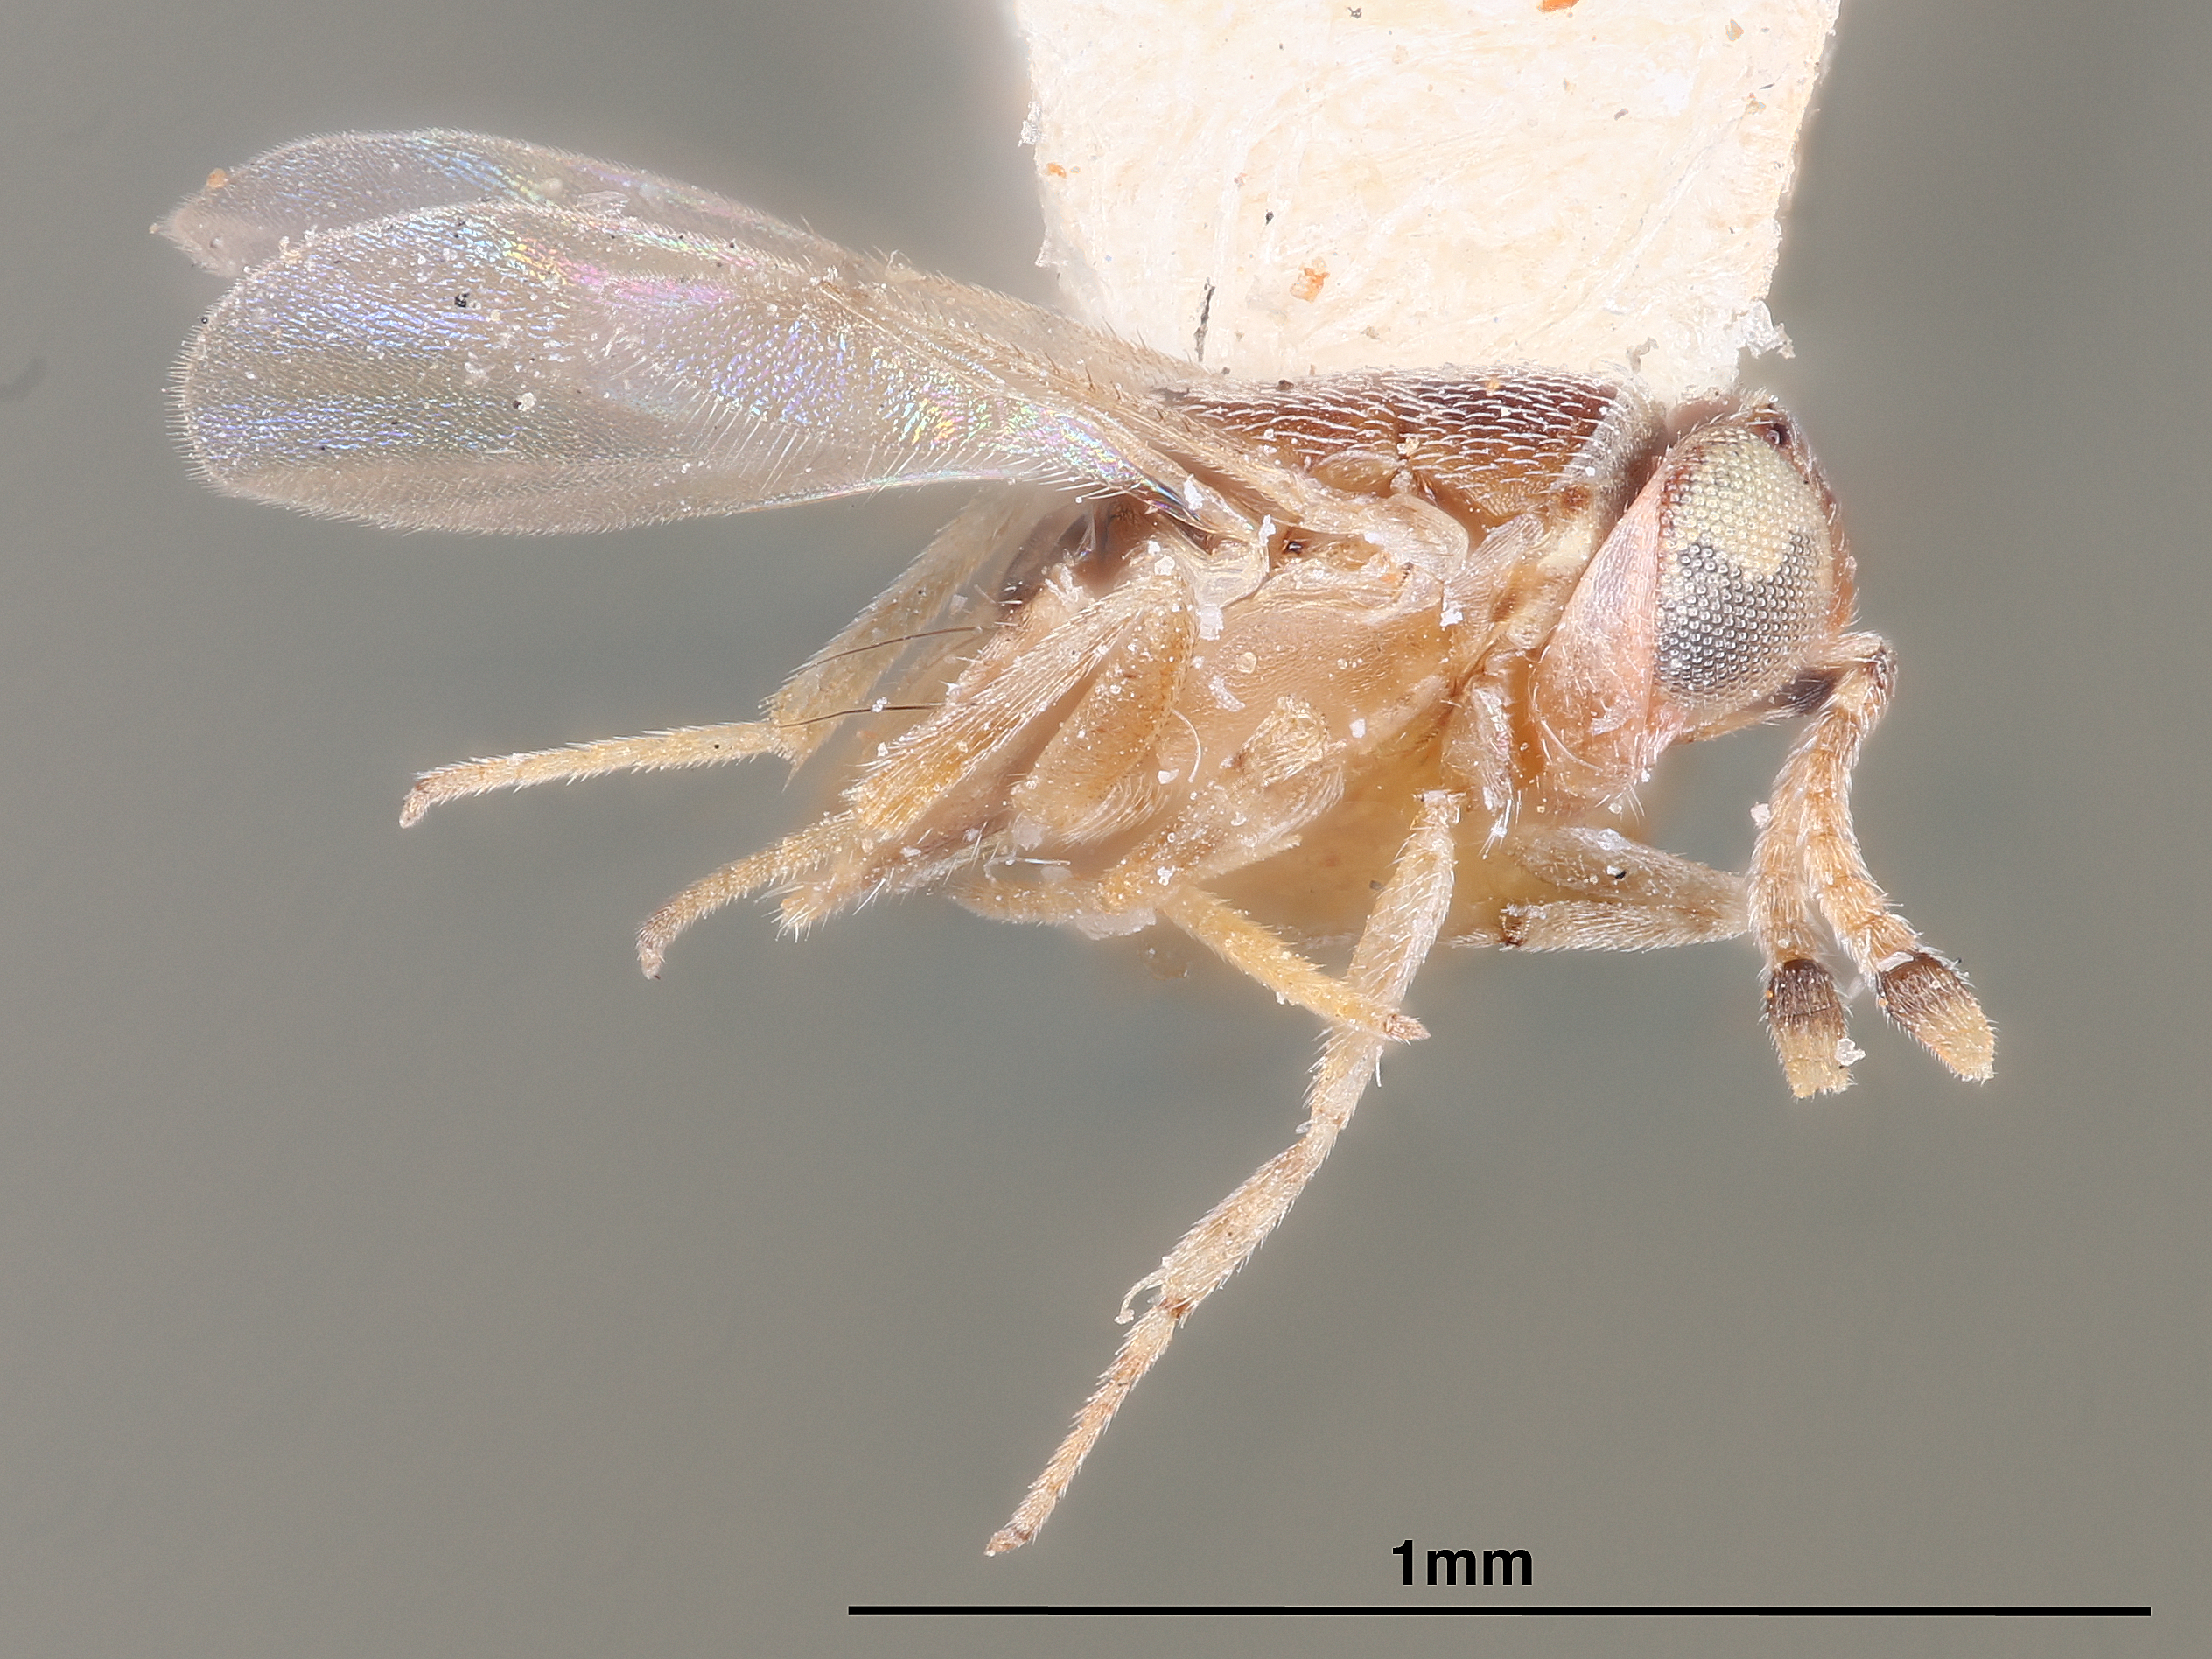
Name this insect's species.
Aphycus fuscidorsum
